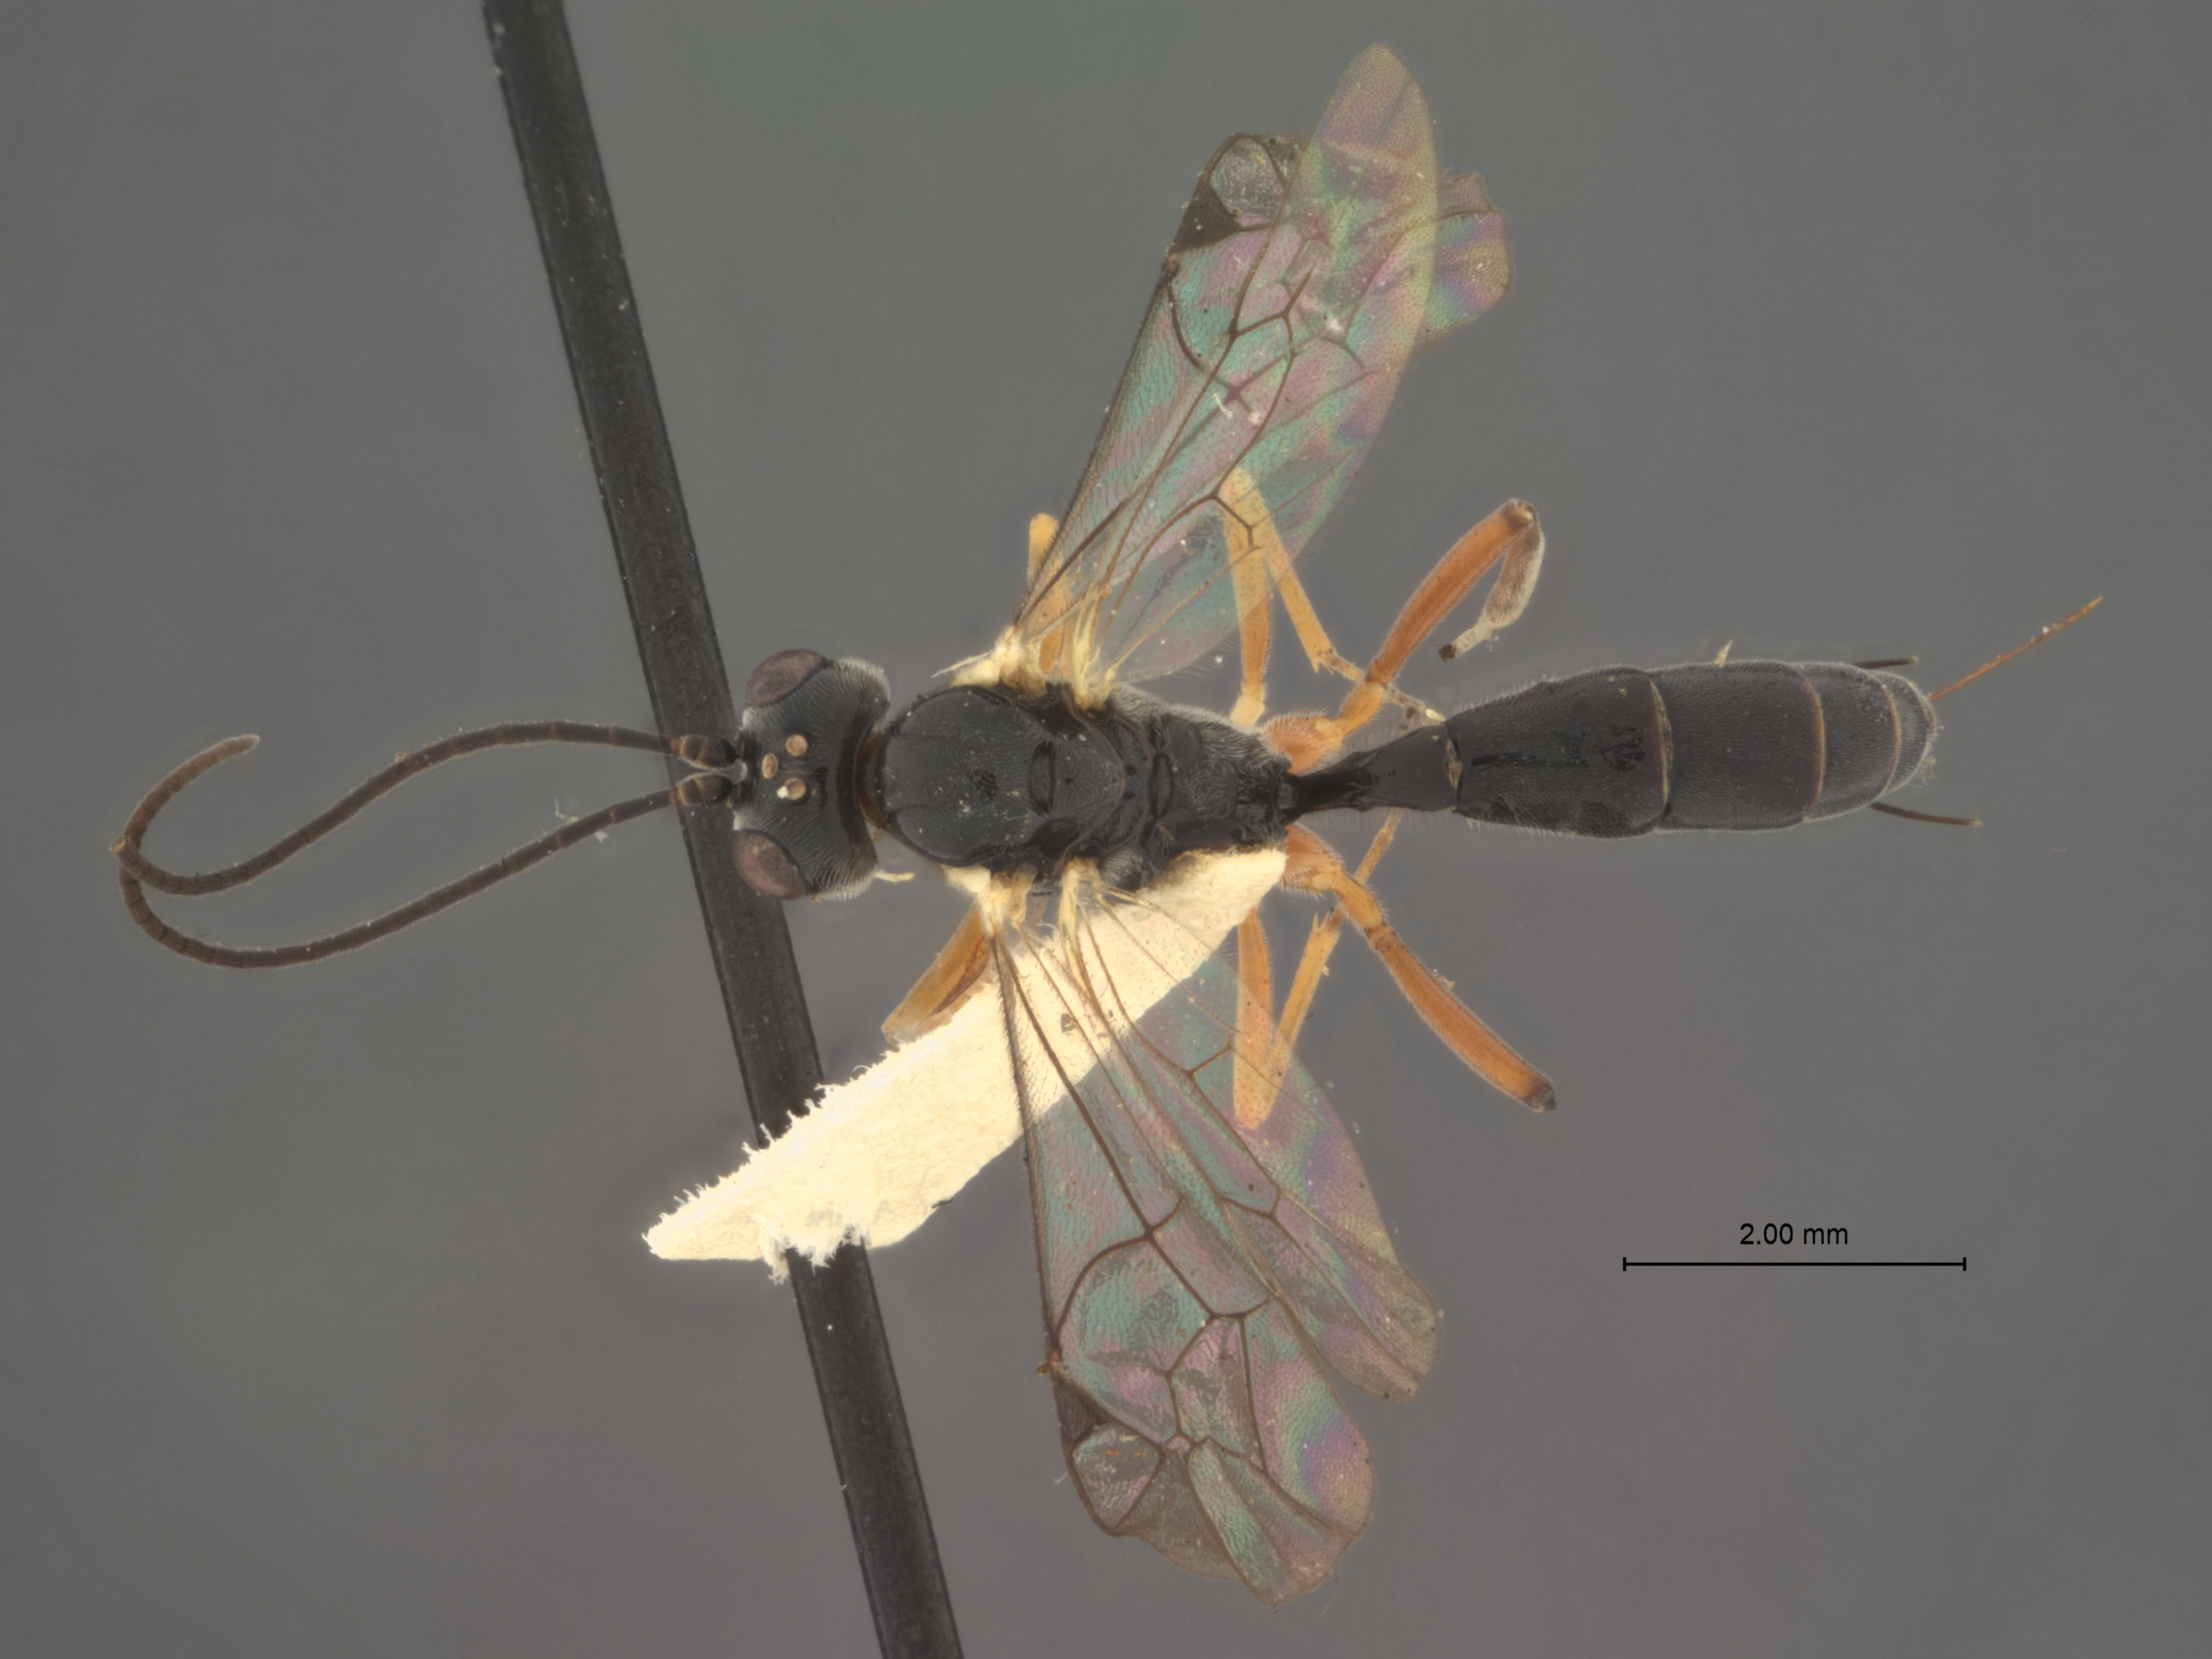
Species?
Panargyrops areolaris
